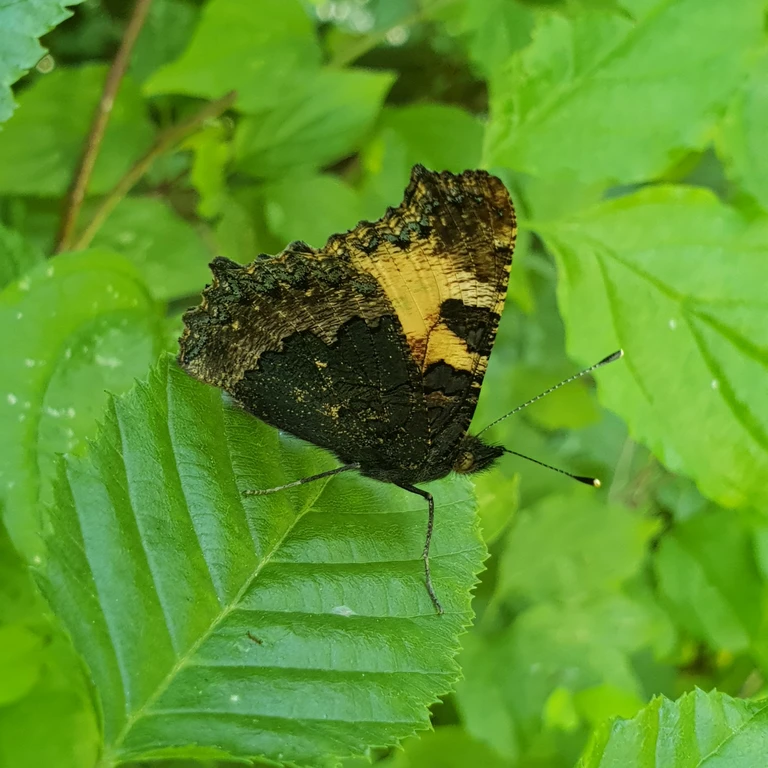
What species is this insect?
Aglais urticae
